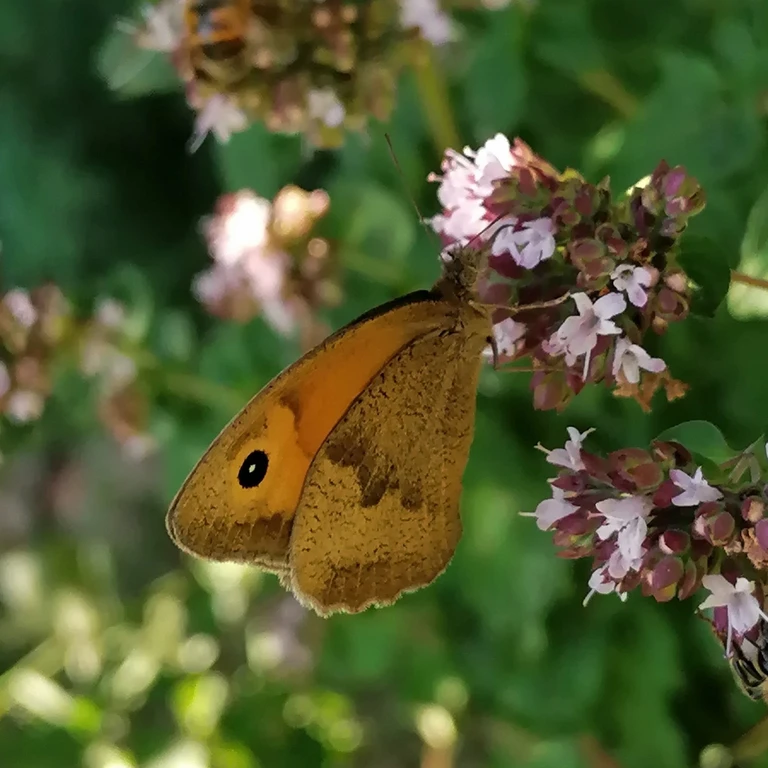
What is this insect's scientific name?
Maniola jurtina
